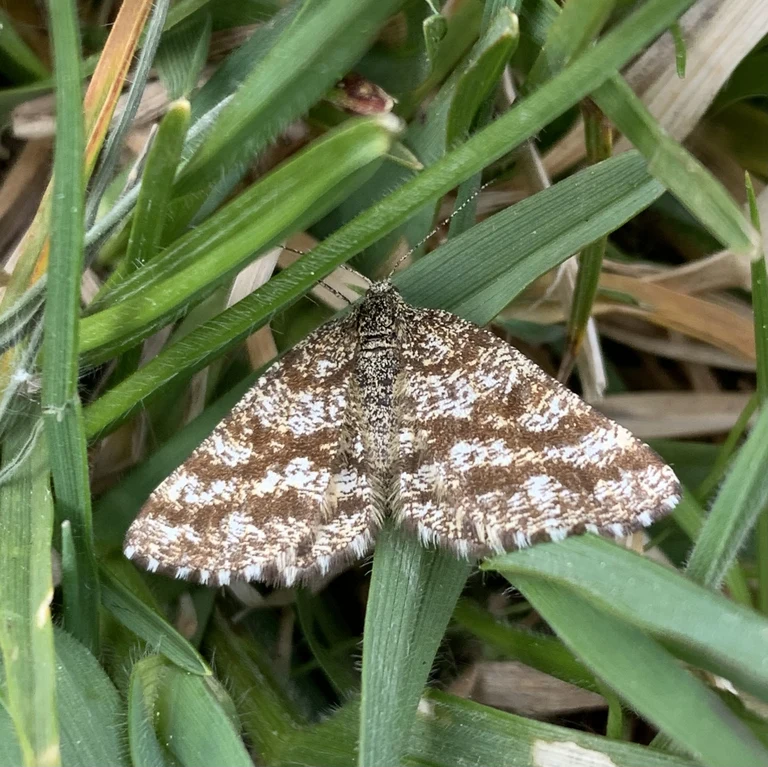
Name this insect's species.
Ematurga atomaria
